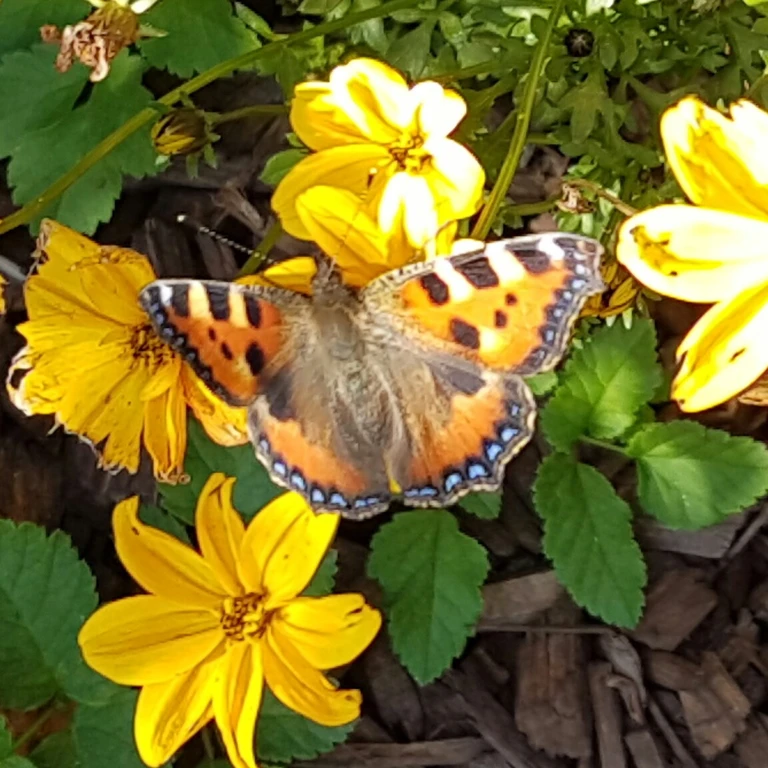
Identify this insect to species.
Aglais urticae
